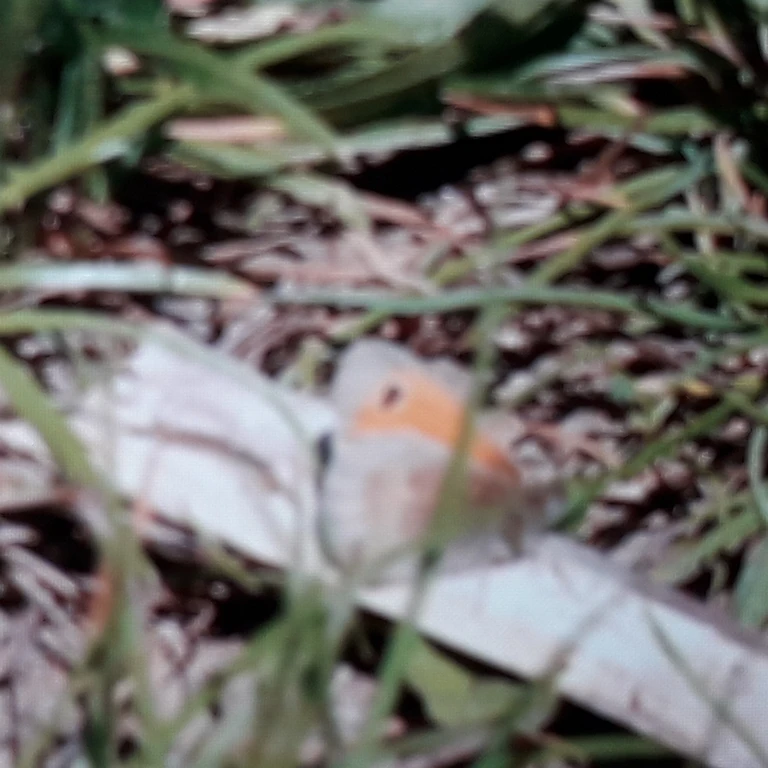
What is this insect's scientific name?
Coenonympha pamphilus
